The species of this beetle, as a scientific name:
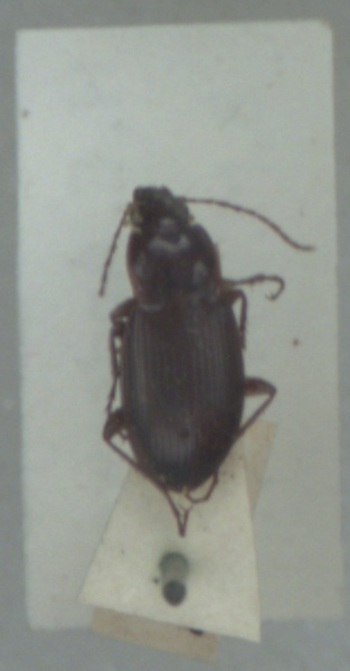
Calathus mollis
